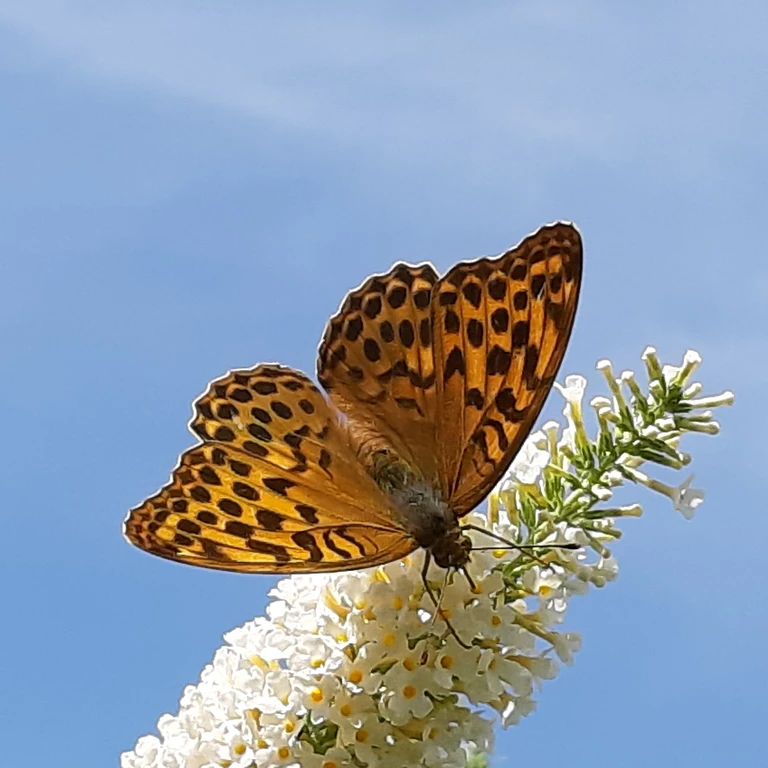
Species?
Argynnis paphia
